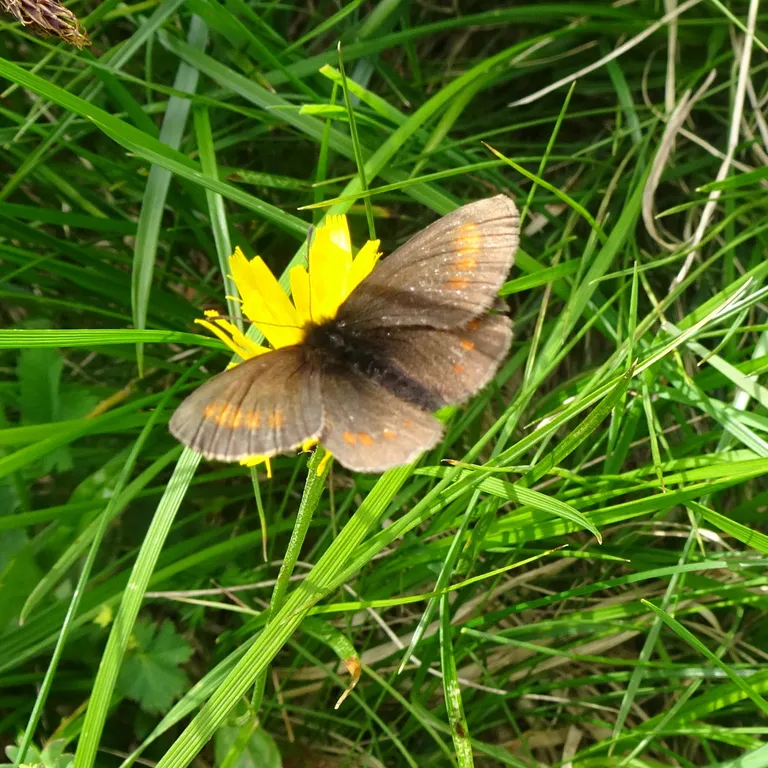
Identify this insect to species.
Erebia pharte
